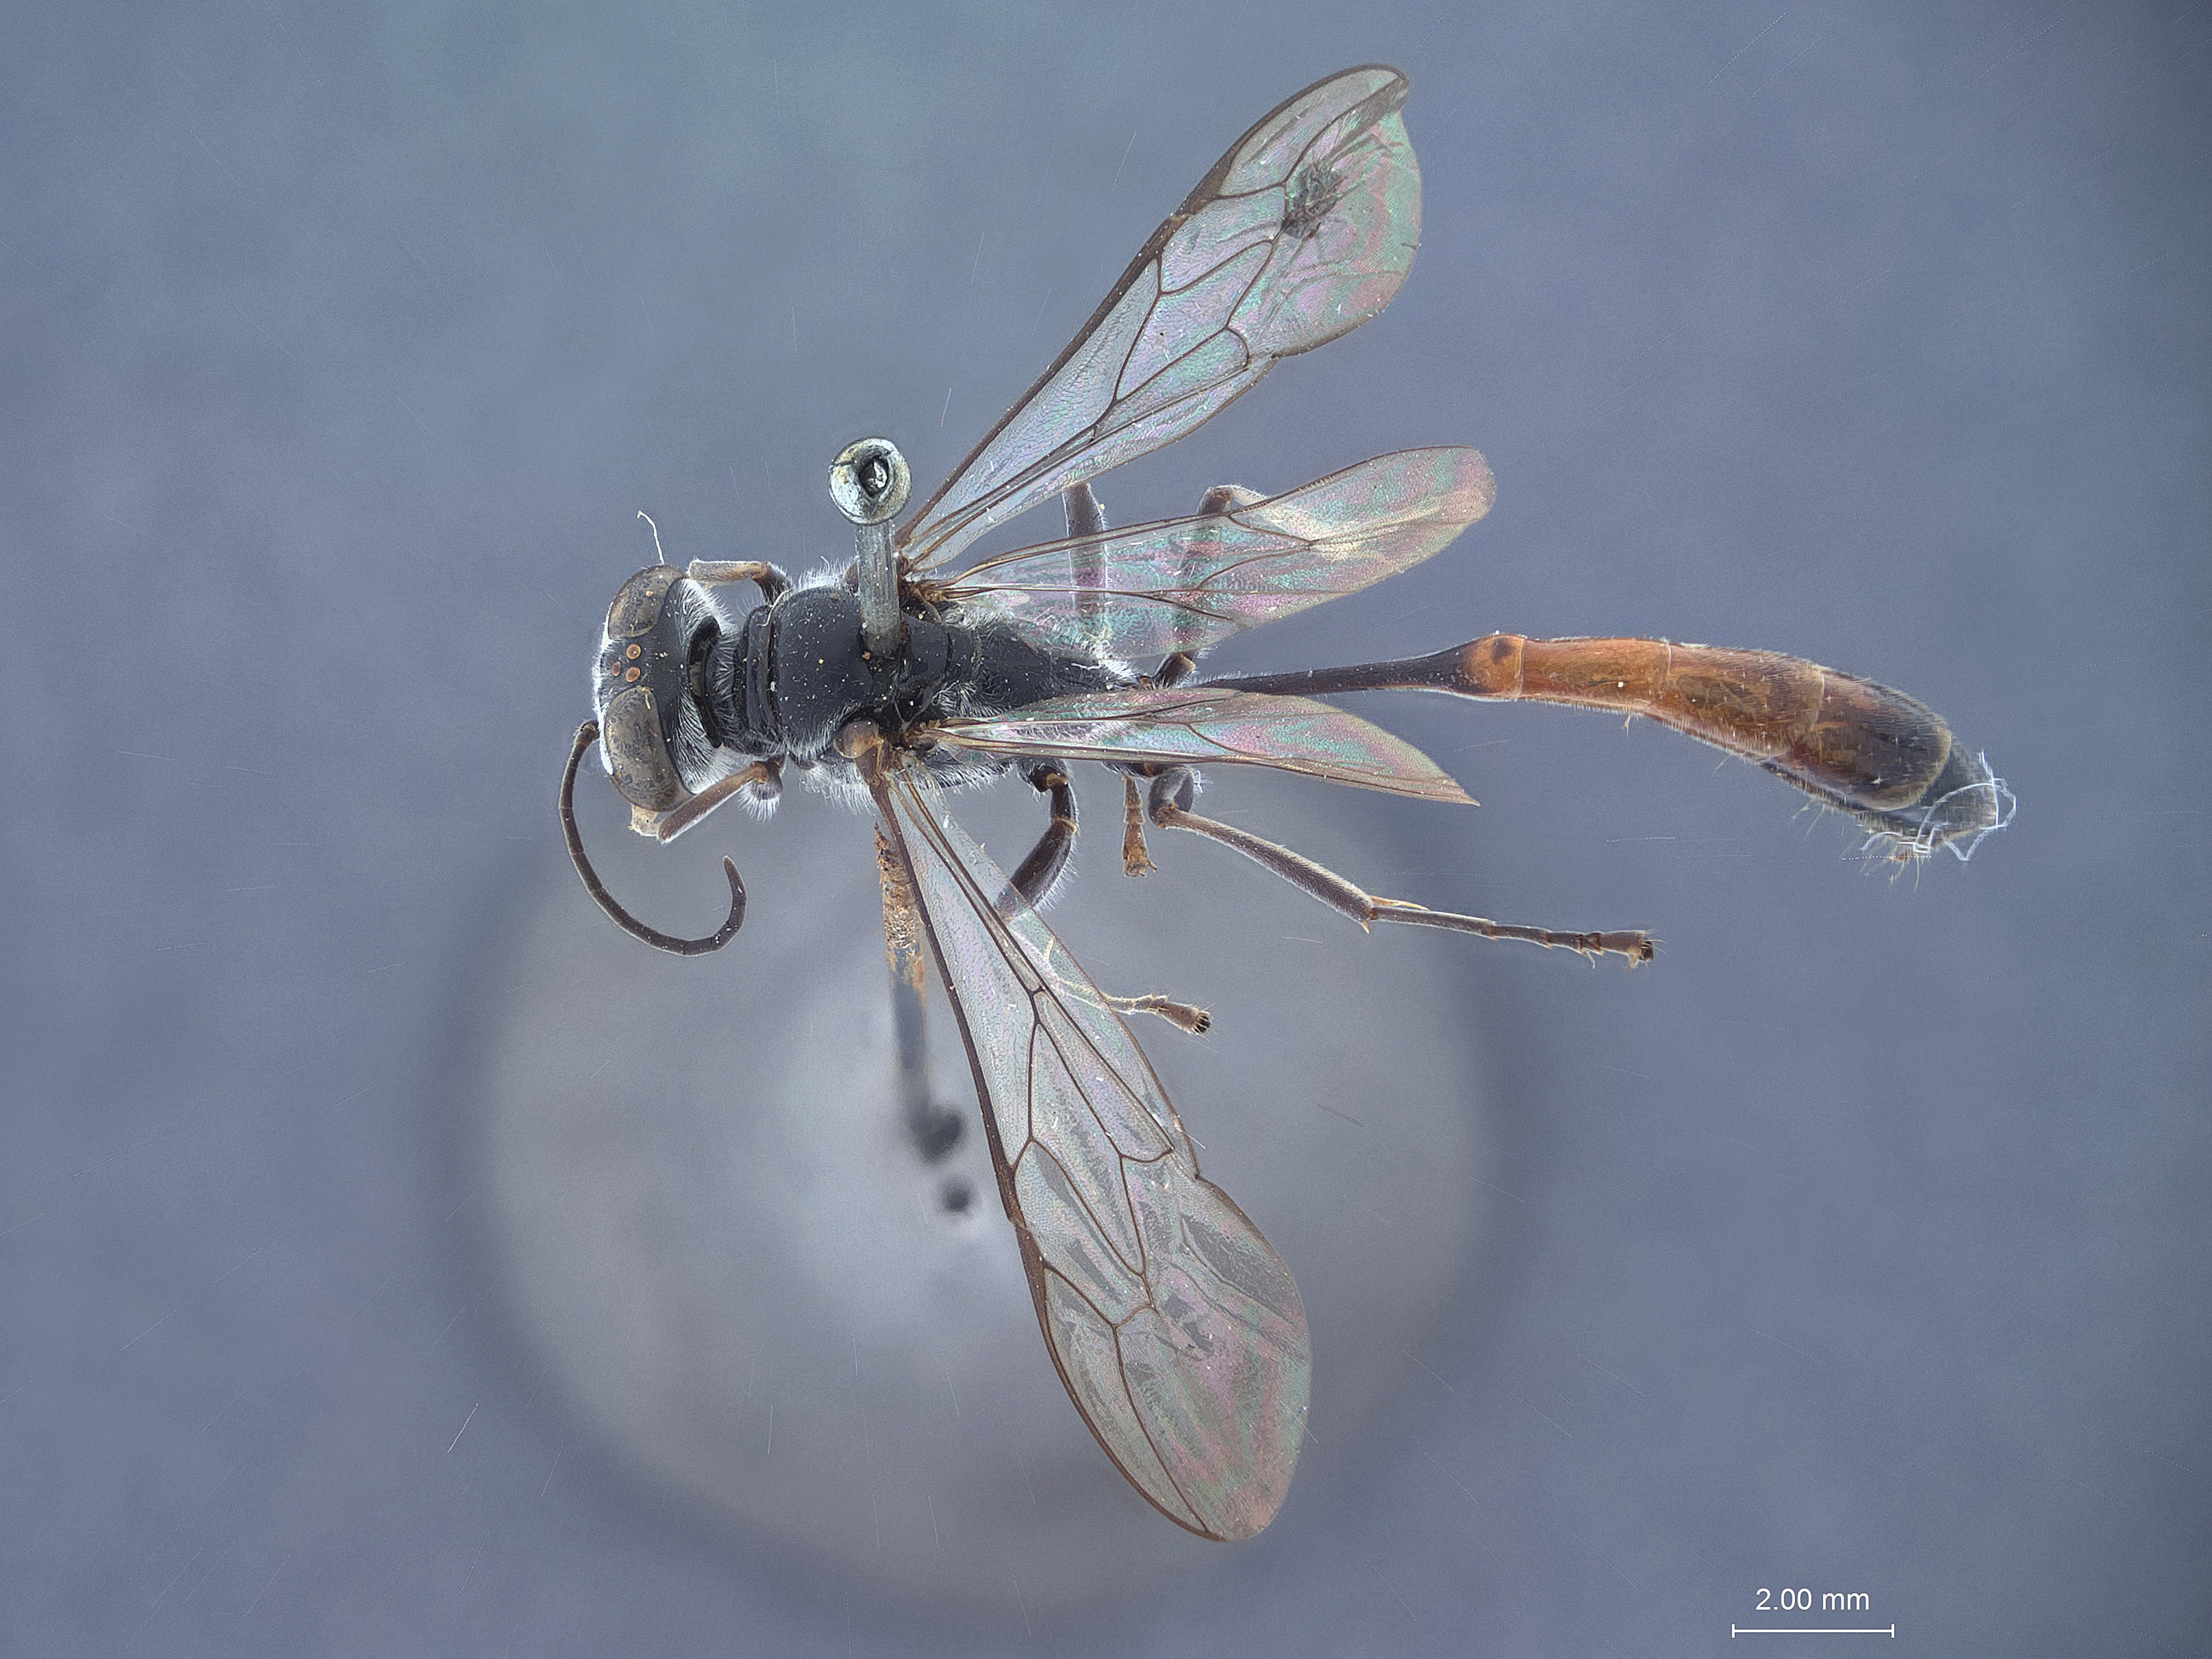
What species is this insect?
Trypoxylon nigricorne
